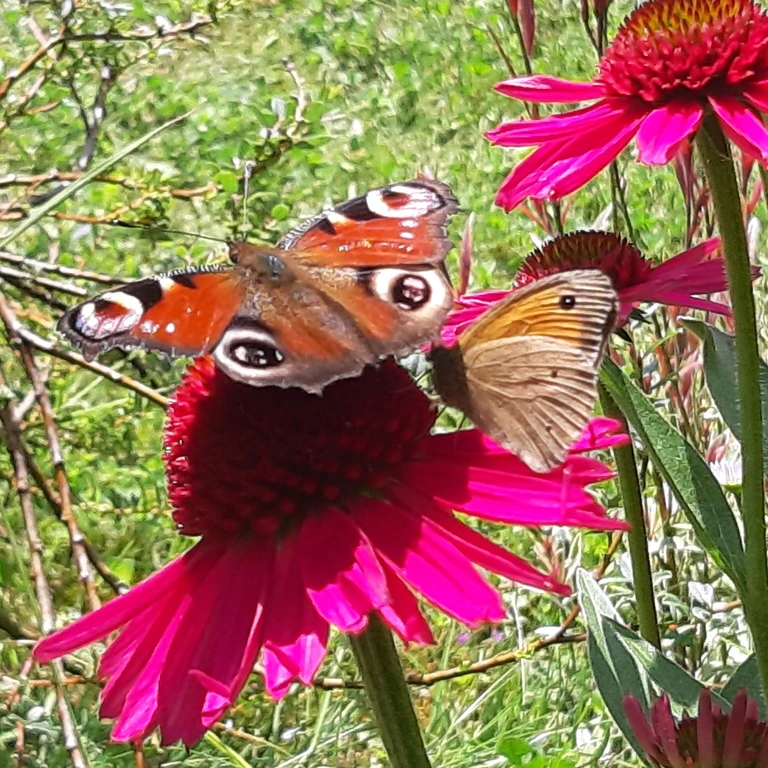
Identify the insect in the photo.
Aglais io
